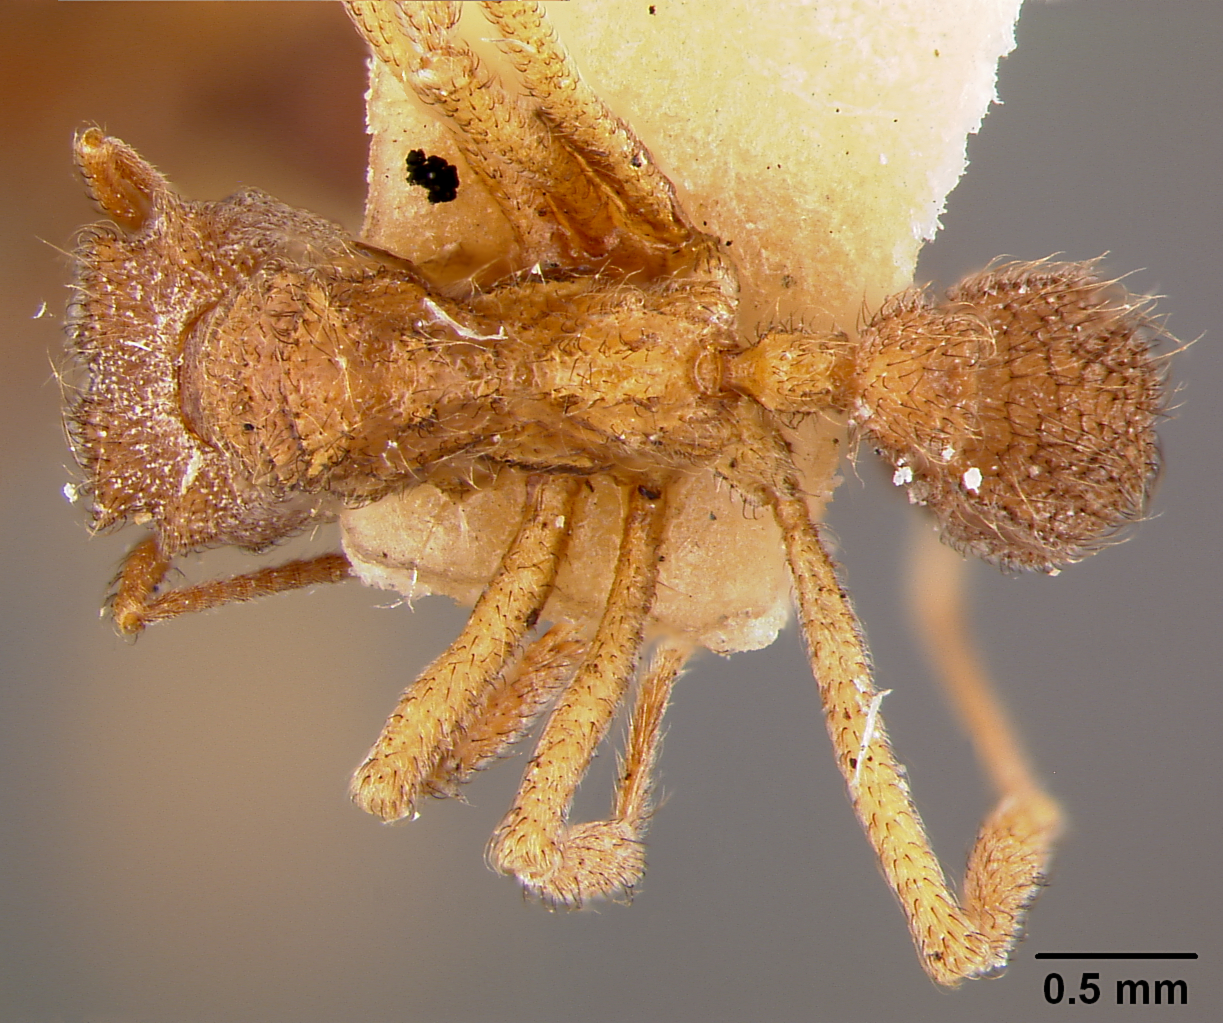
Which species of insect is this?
Sericomyrmex opulenta
